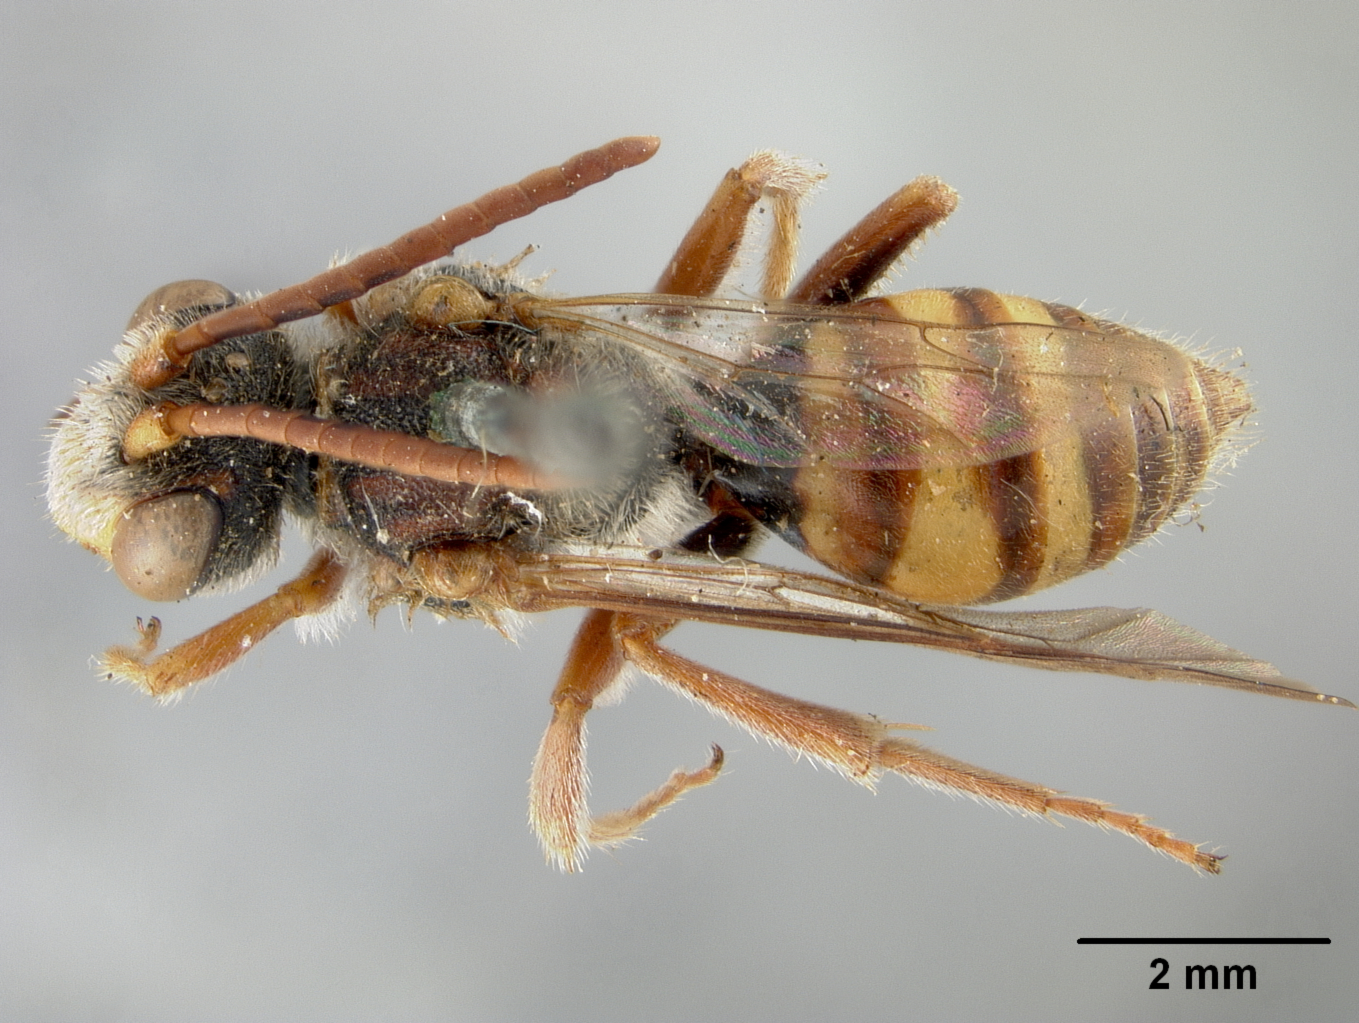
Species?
Nomada armatella
